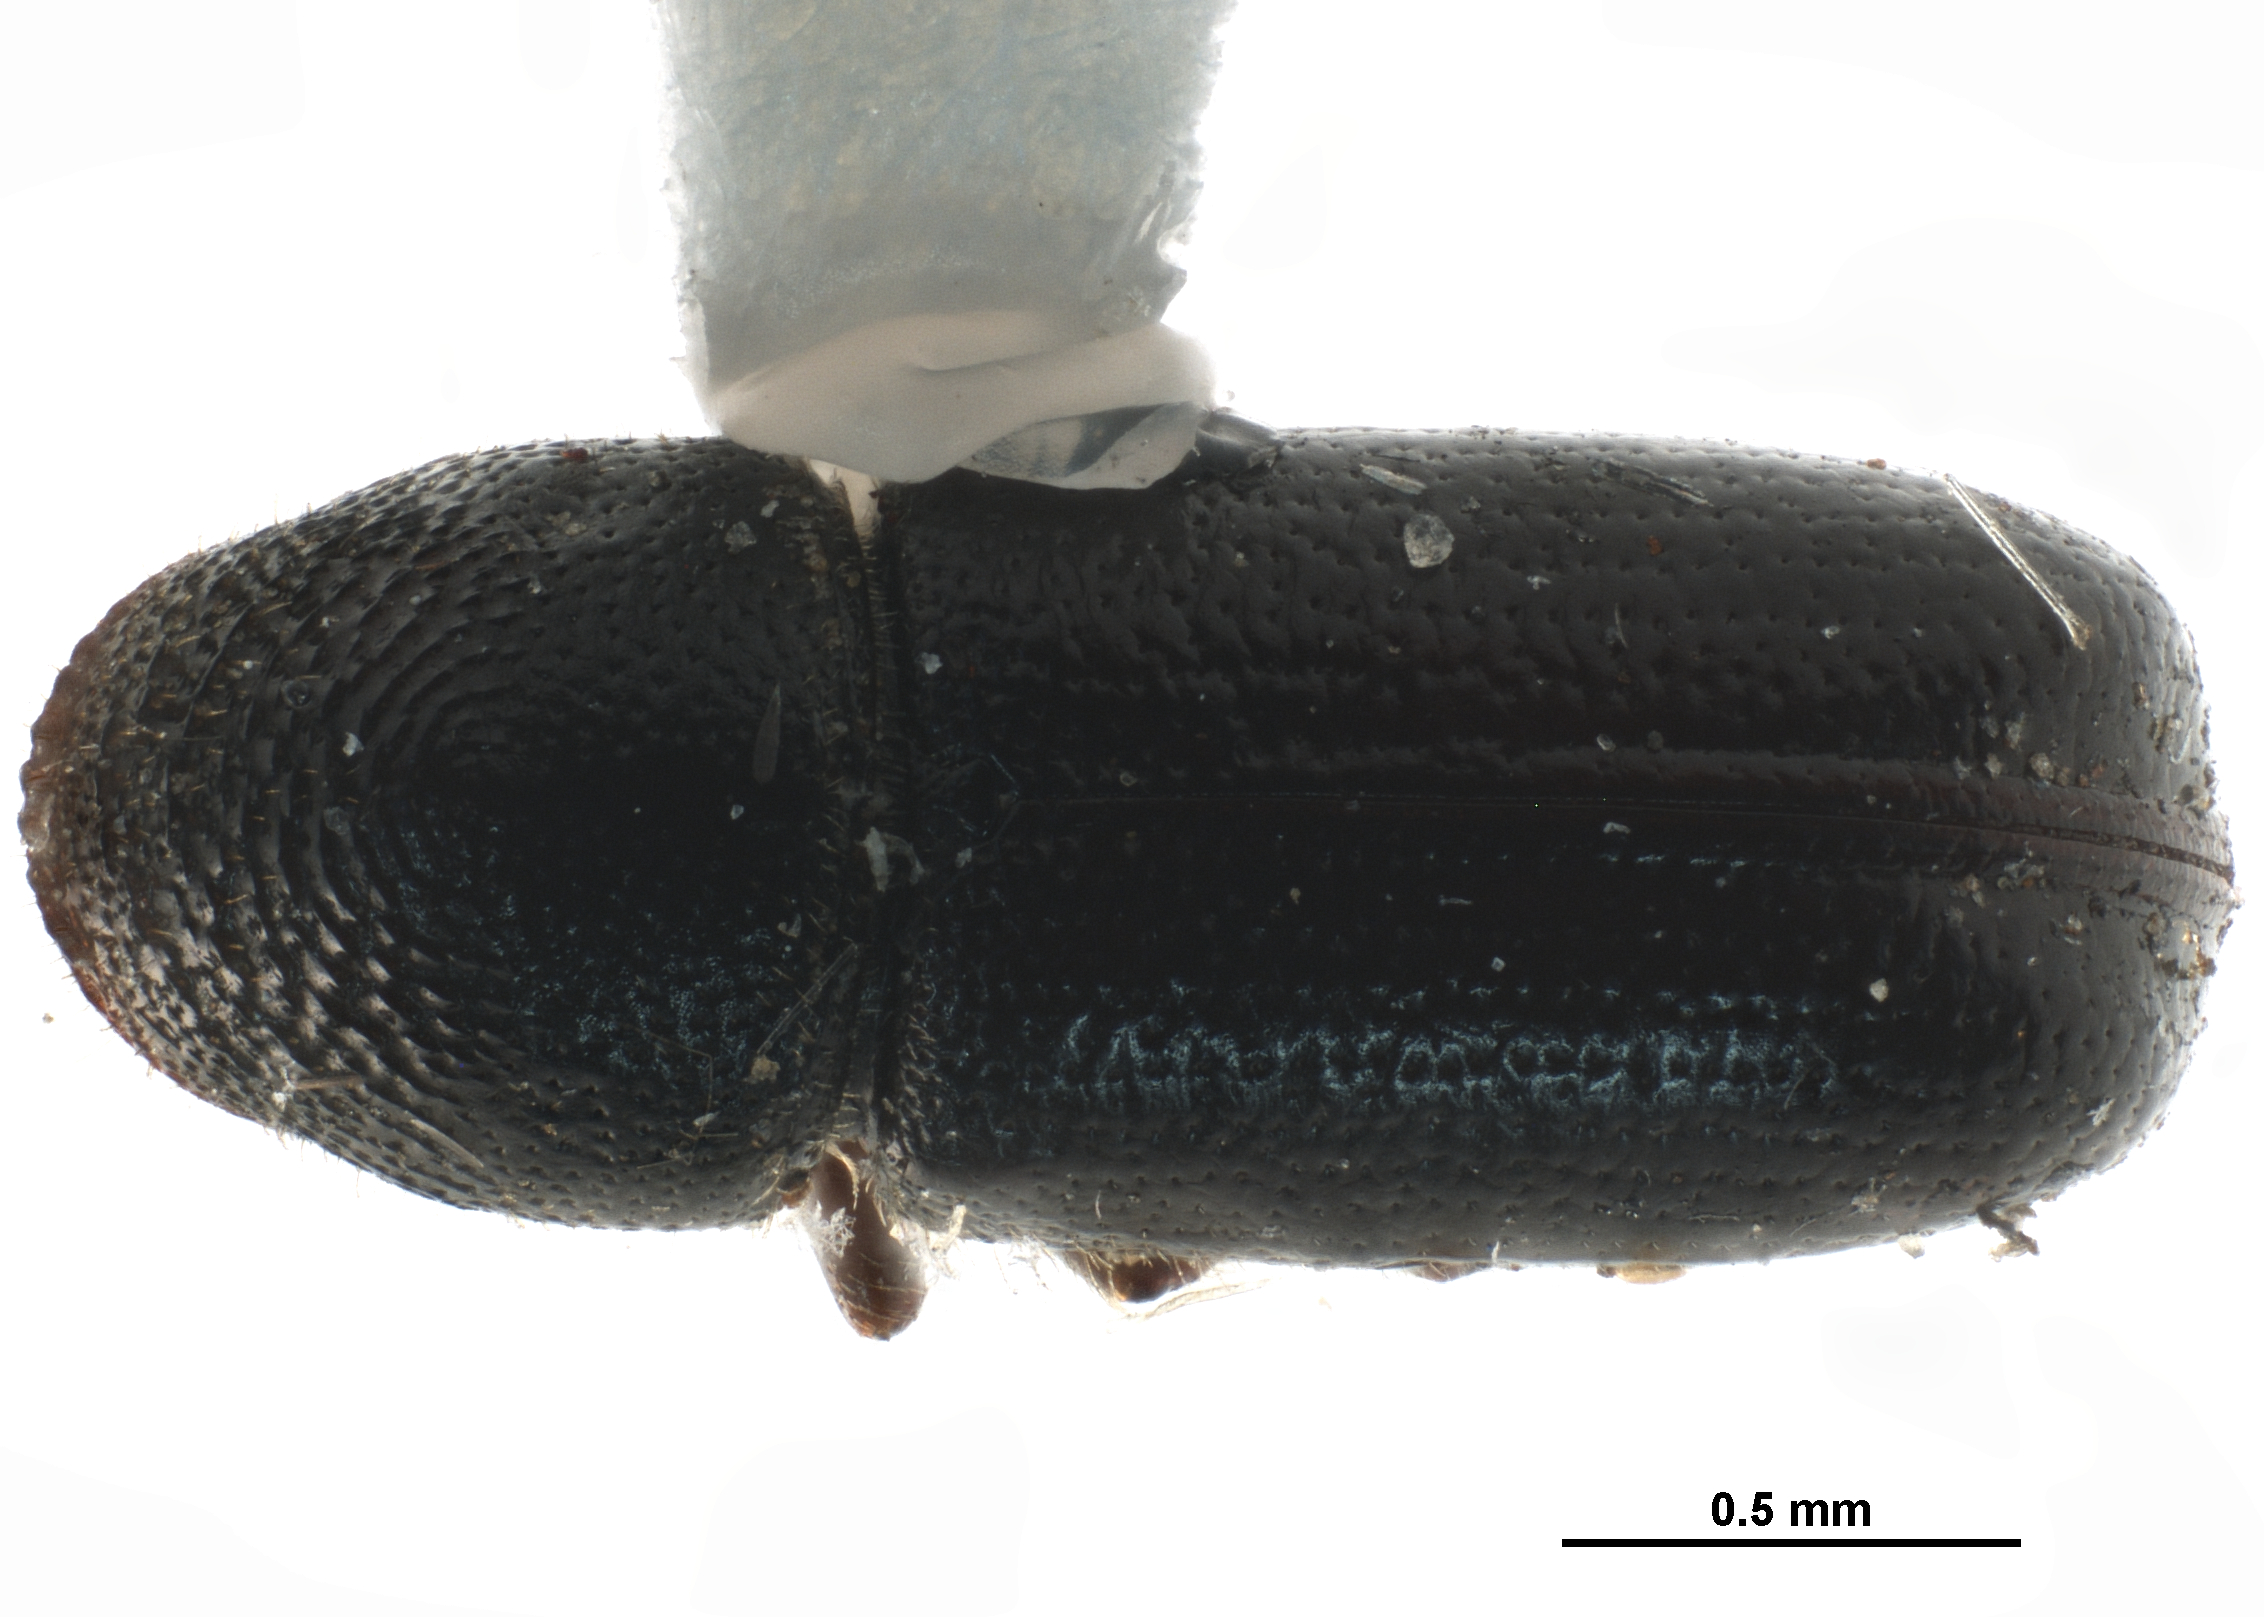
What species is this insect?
Pityophthorus carmeli
